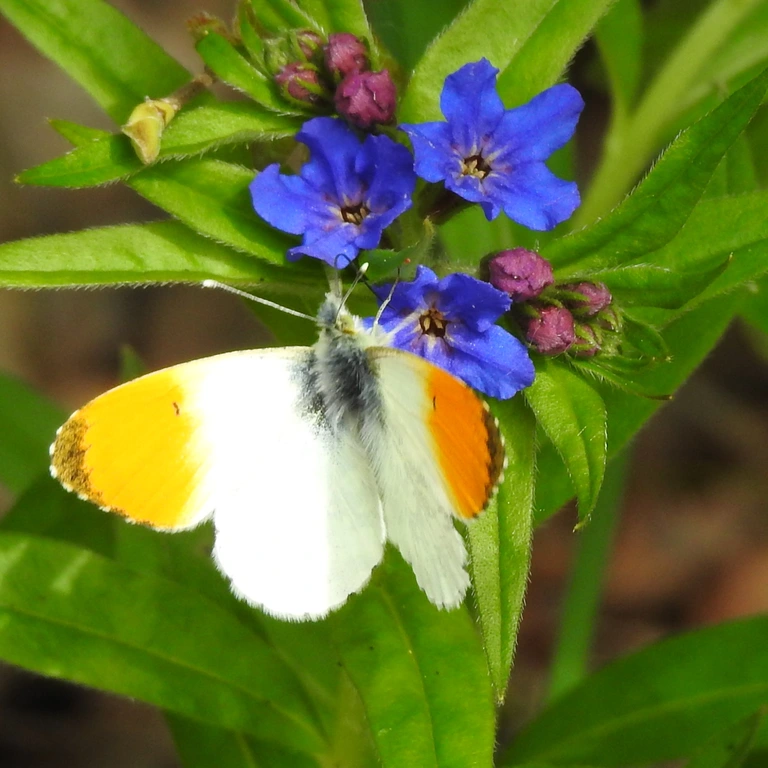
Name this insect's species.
Anthocharis cardamines
